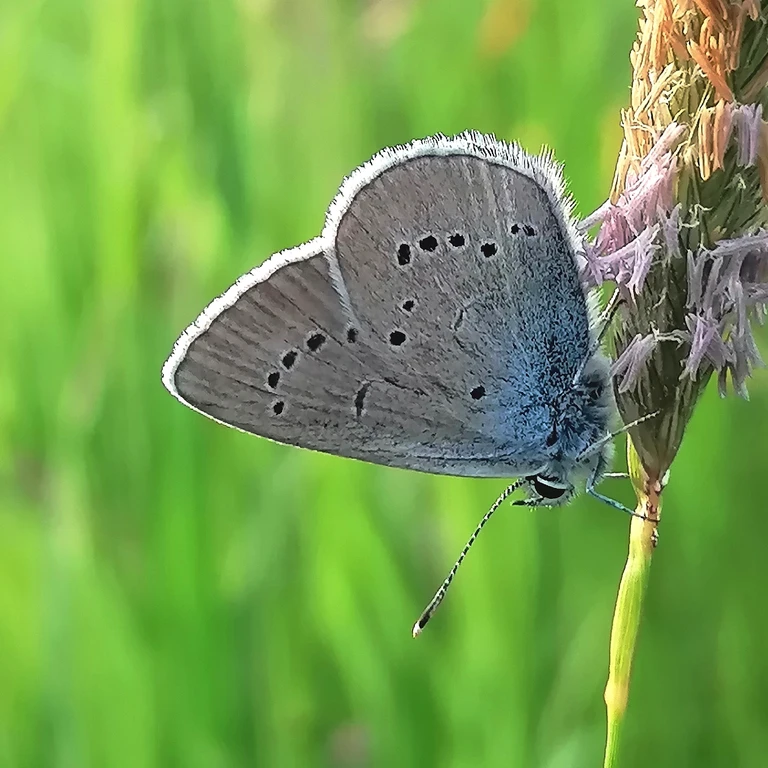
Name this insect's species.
Cyaniris semiargus
